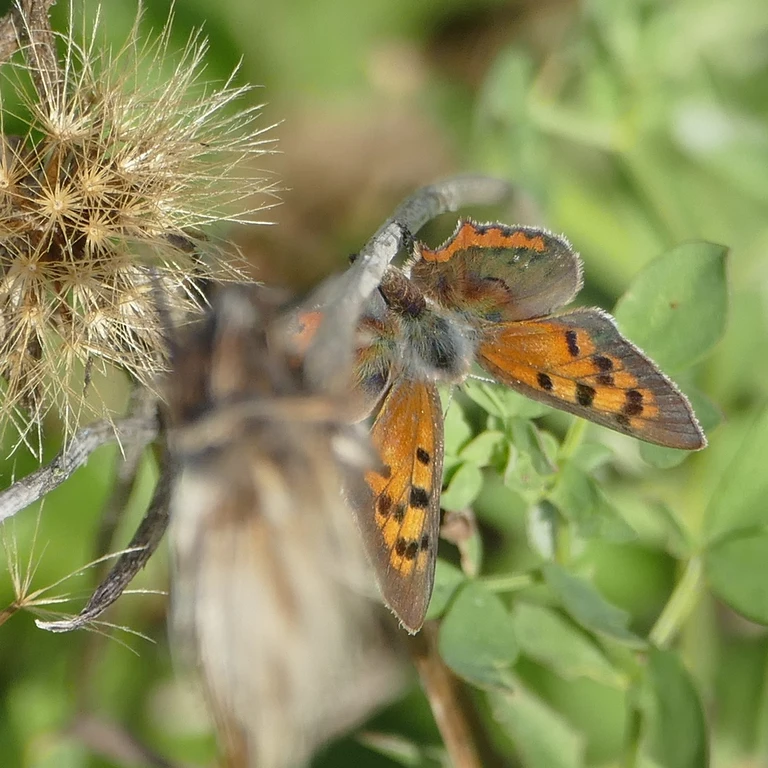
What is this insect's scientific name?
Lycaena phlaeas
